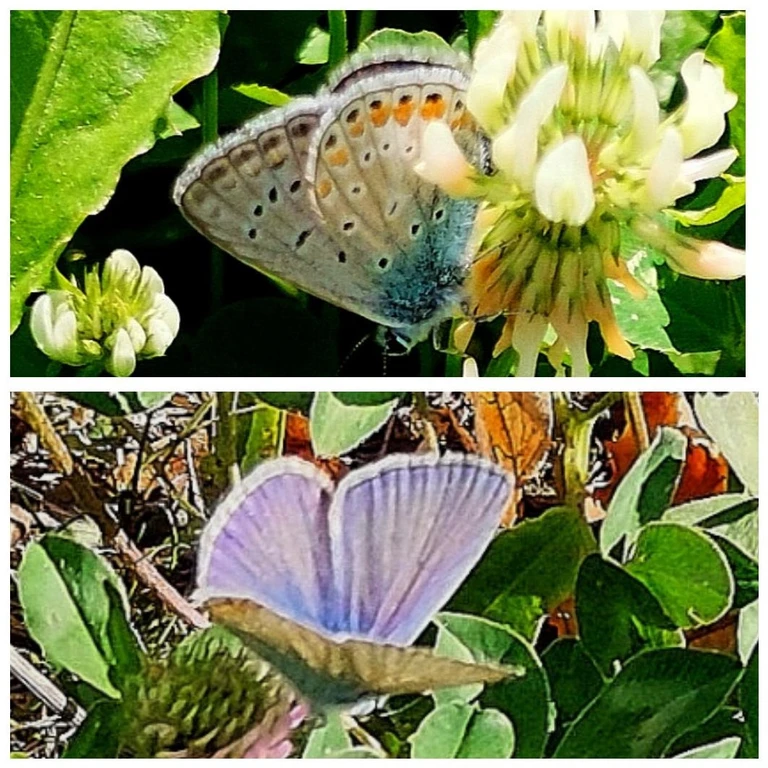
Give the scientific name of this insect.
Polyommatus icarus
